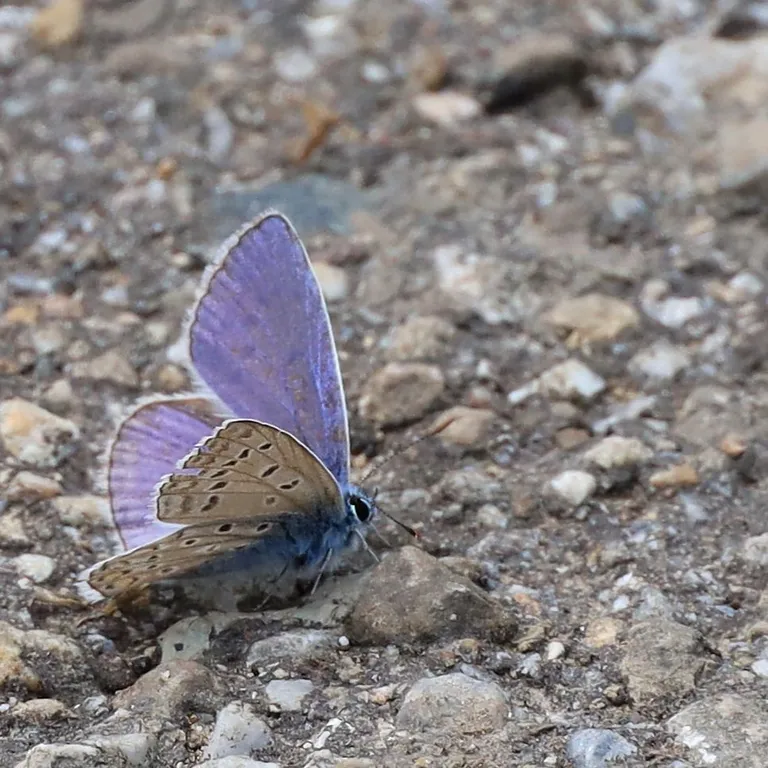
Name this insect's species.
Polyommatus icarus
